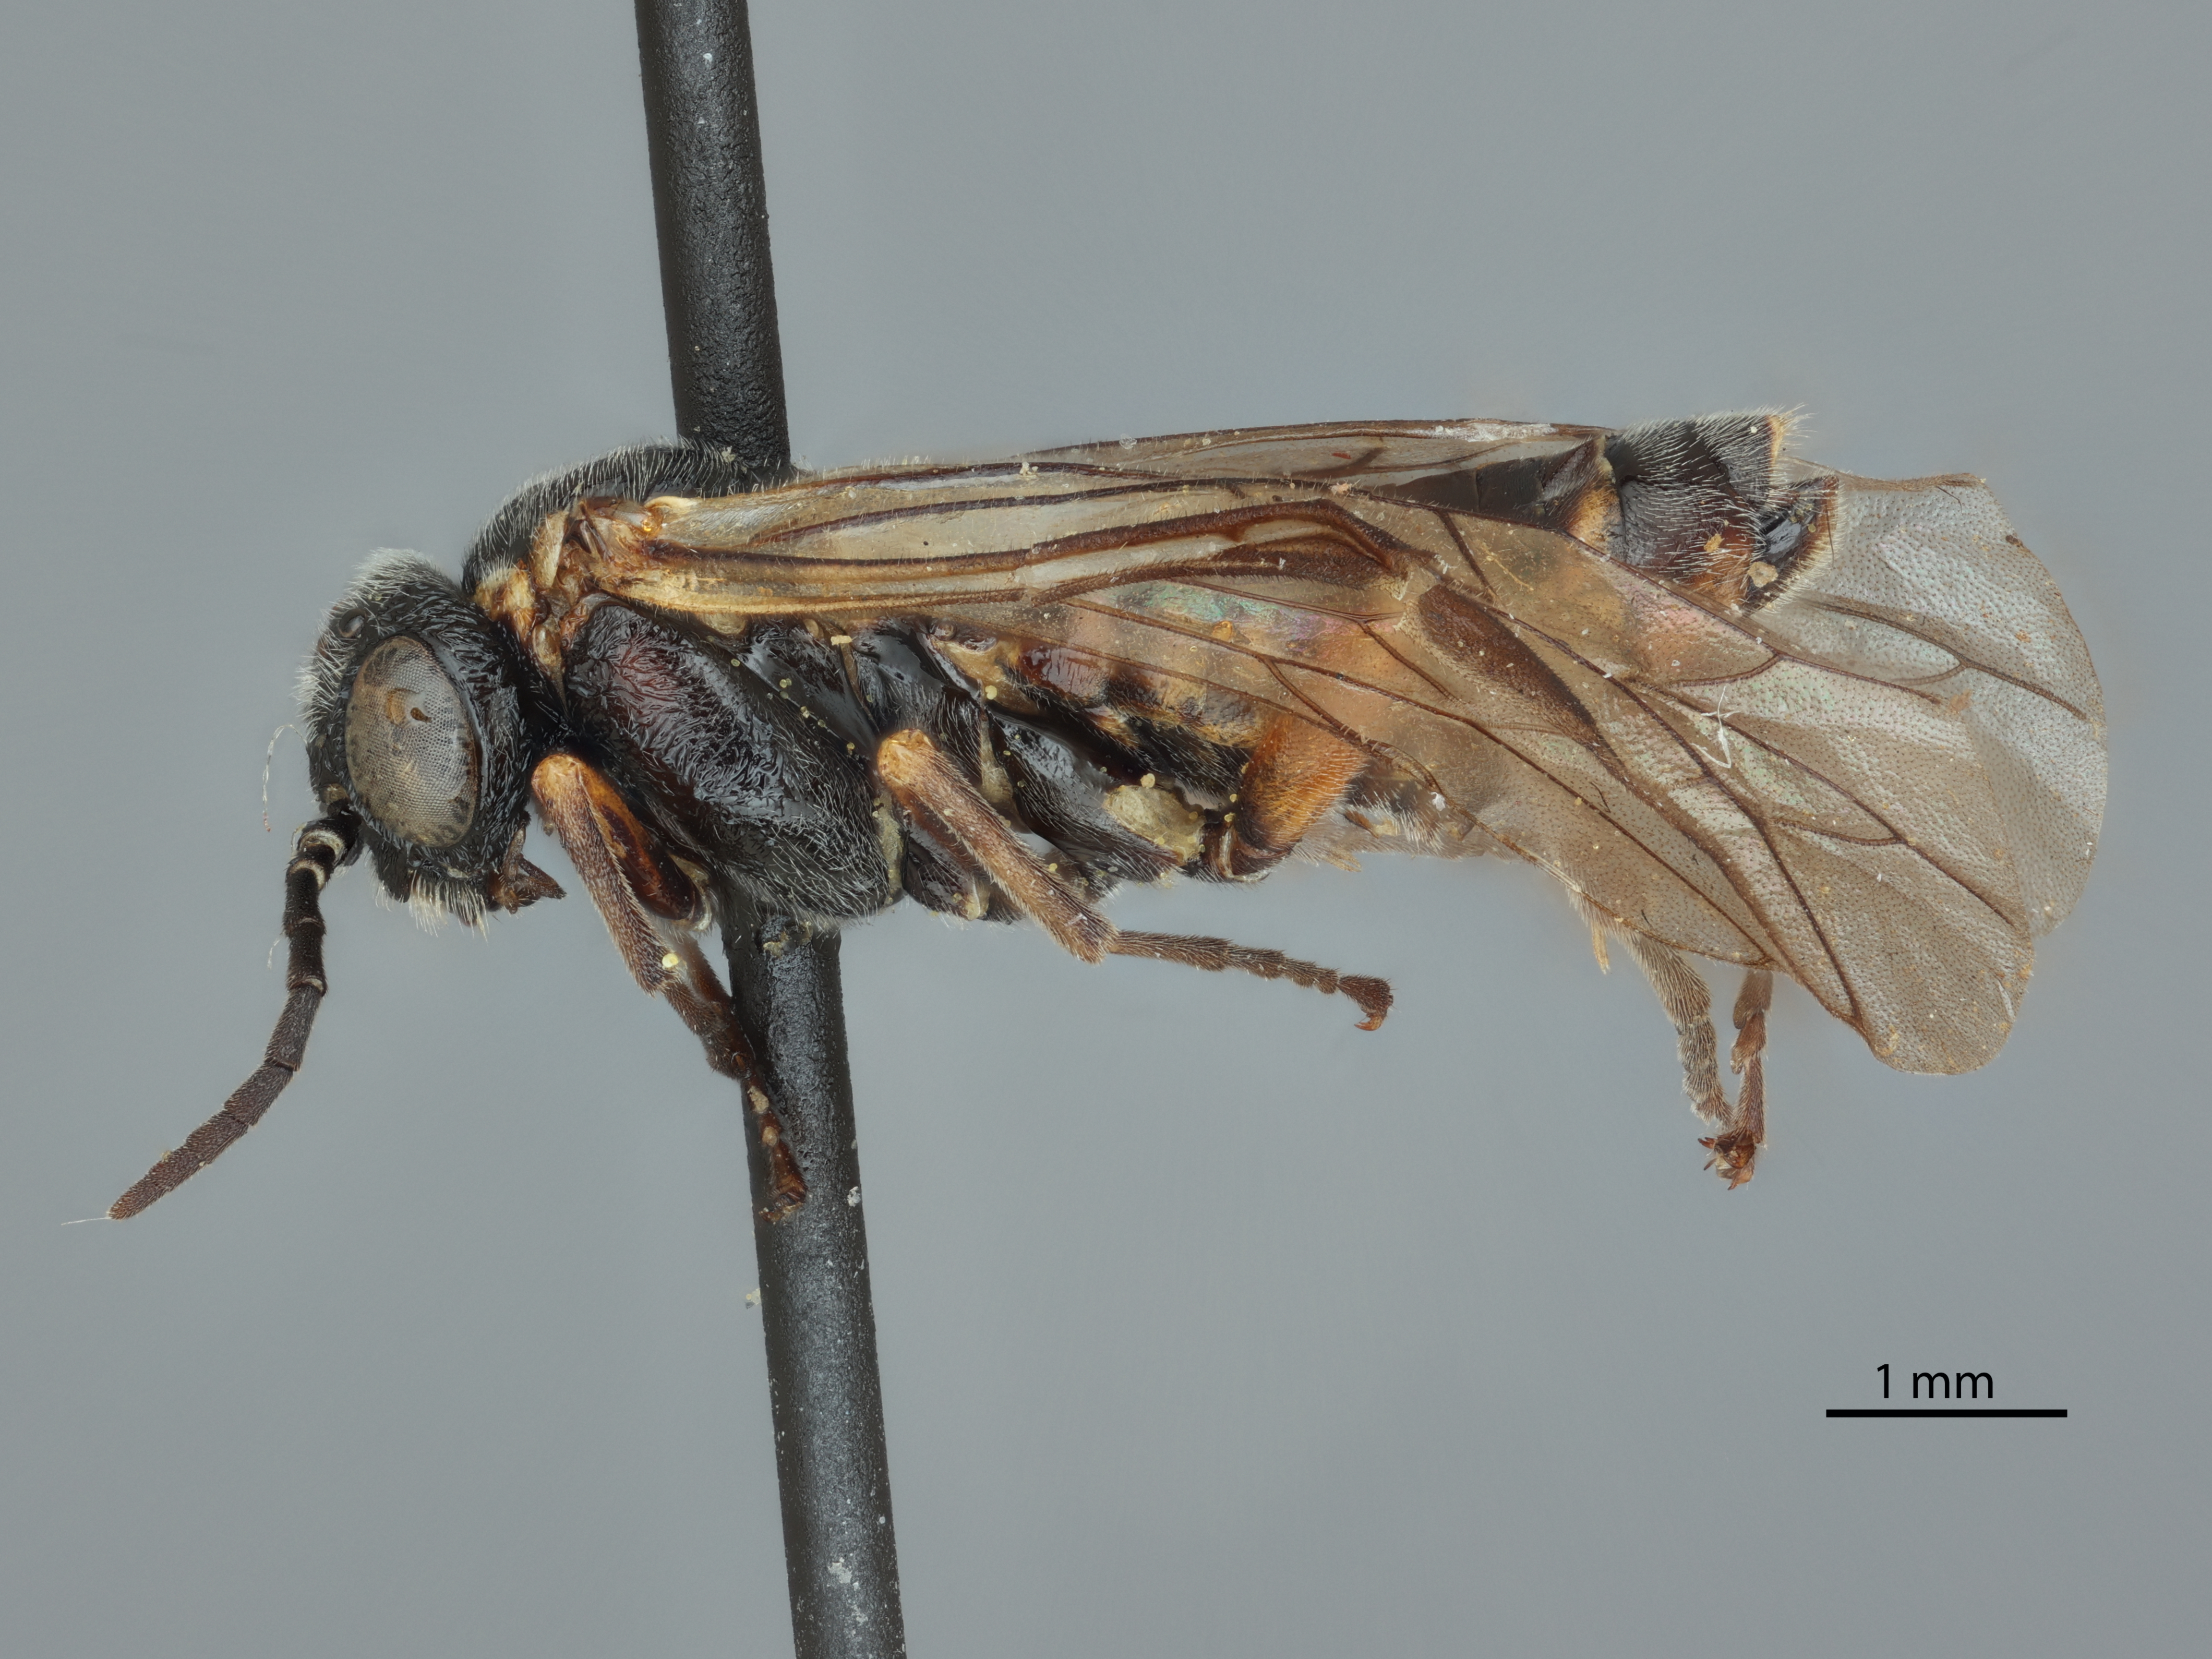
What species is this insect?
Periclista parva
